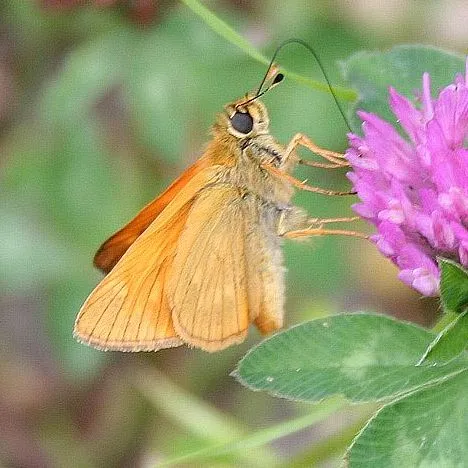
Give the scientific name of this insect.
Ochlodes sylvanus (also Ochlodes venata)
